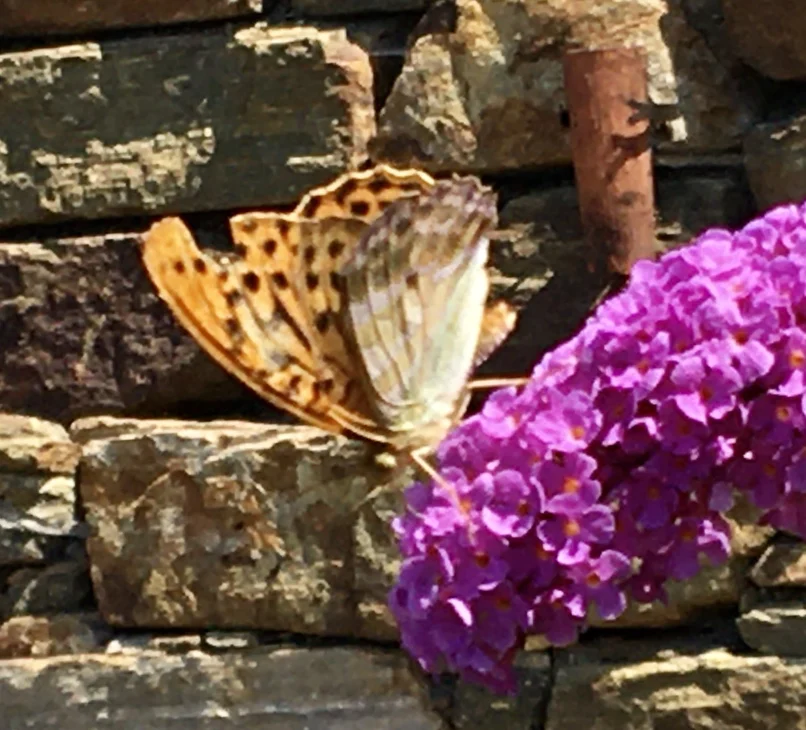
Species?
Argynnis paphia
